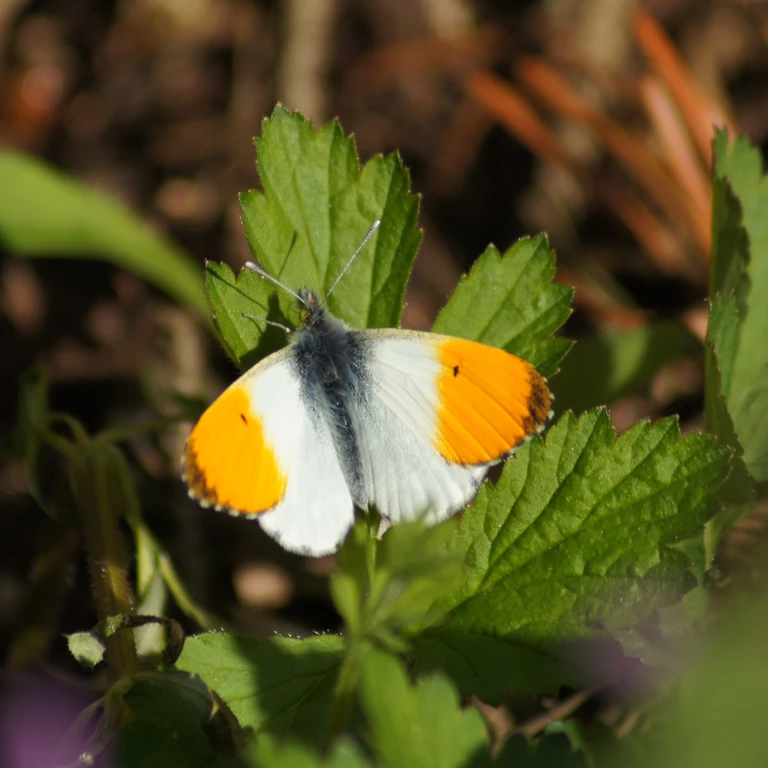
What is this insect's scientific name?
Anthocharis cardamines
